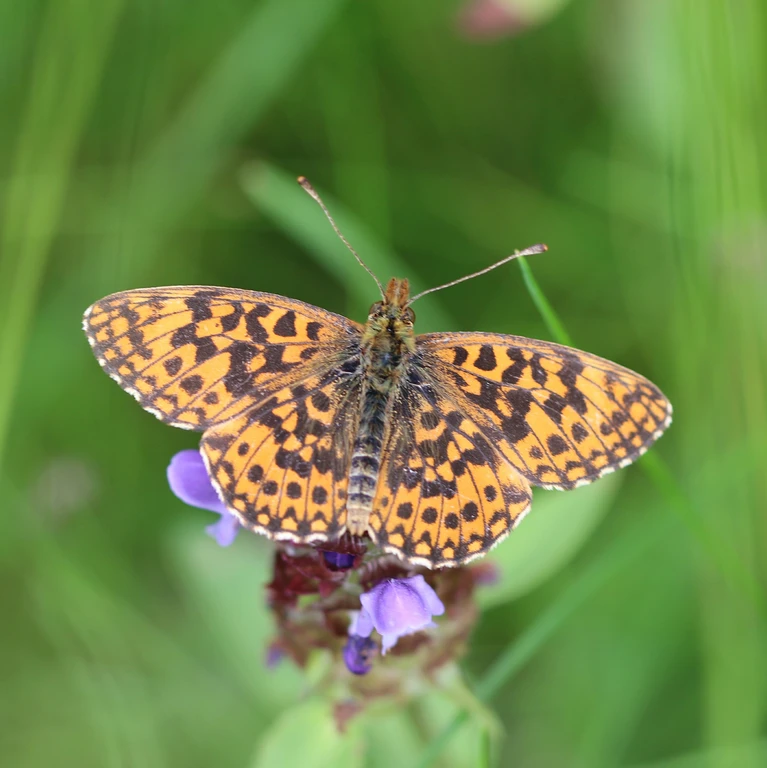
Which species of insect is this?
Boloria dia
